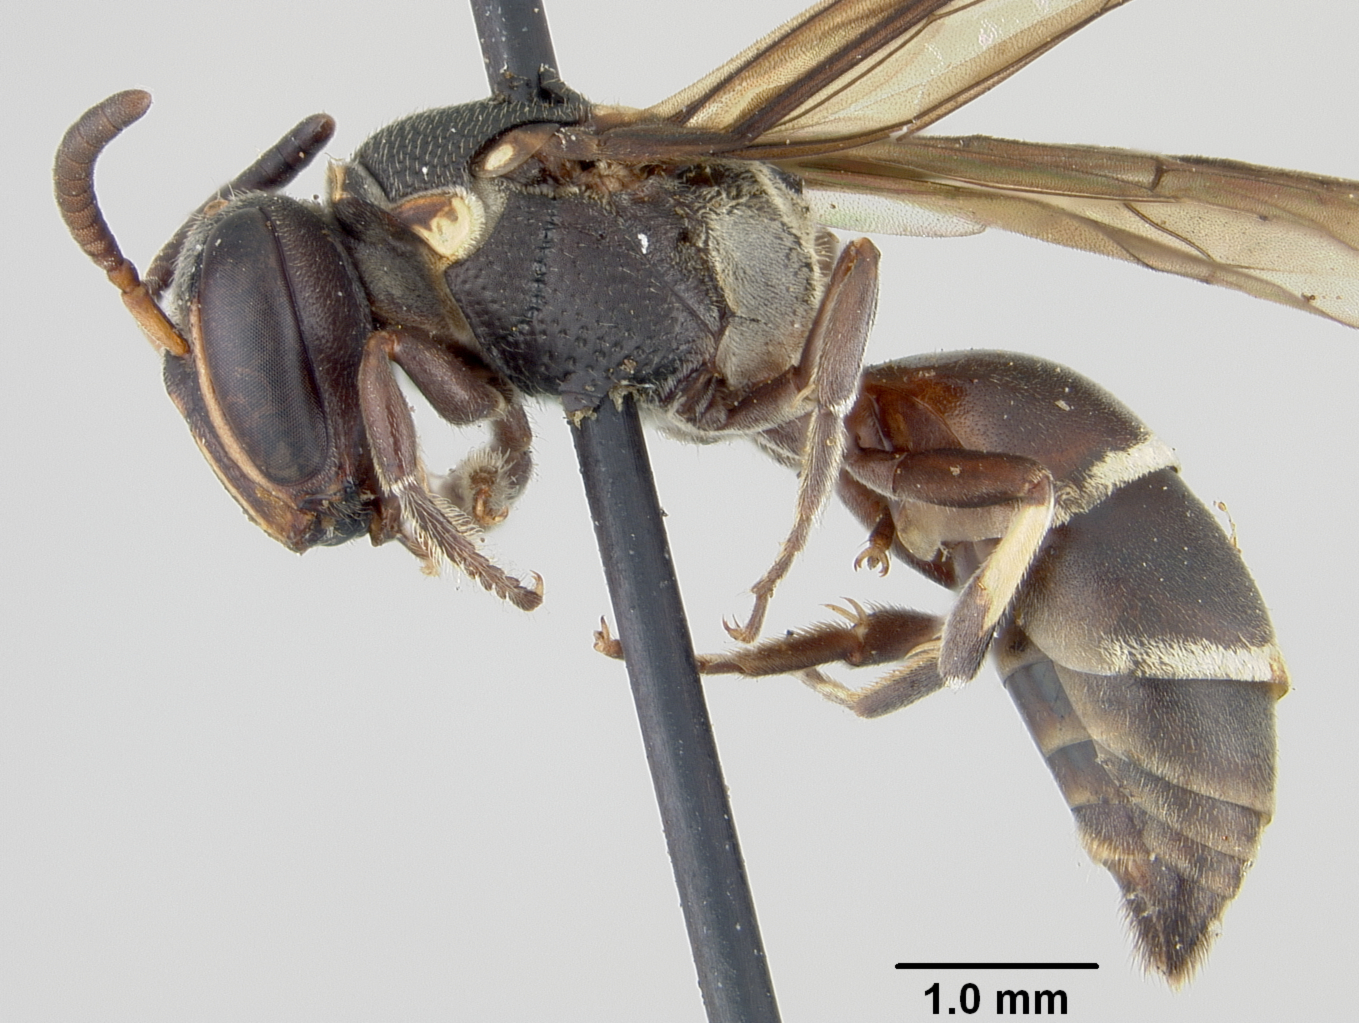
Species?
Prosopis subgrisea
